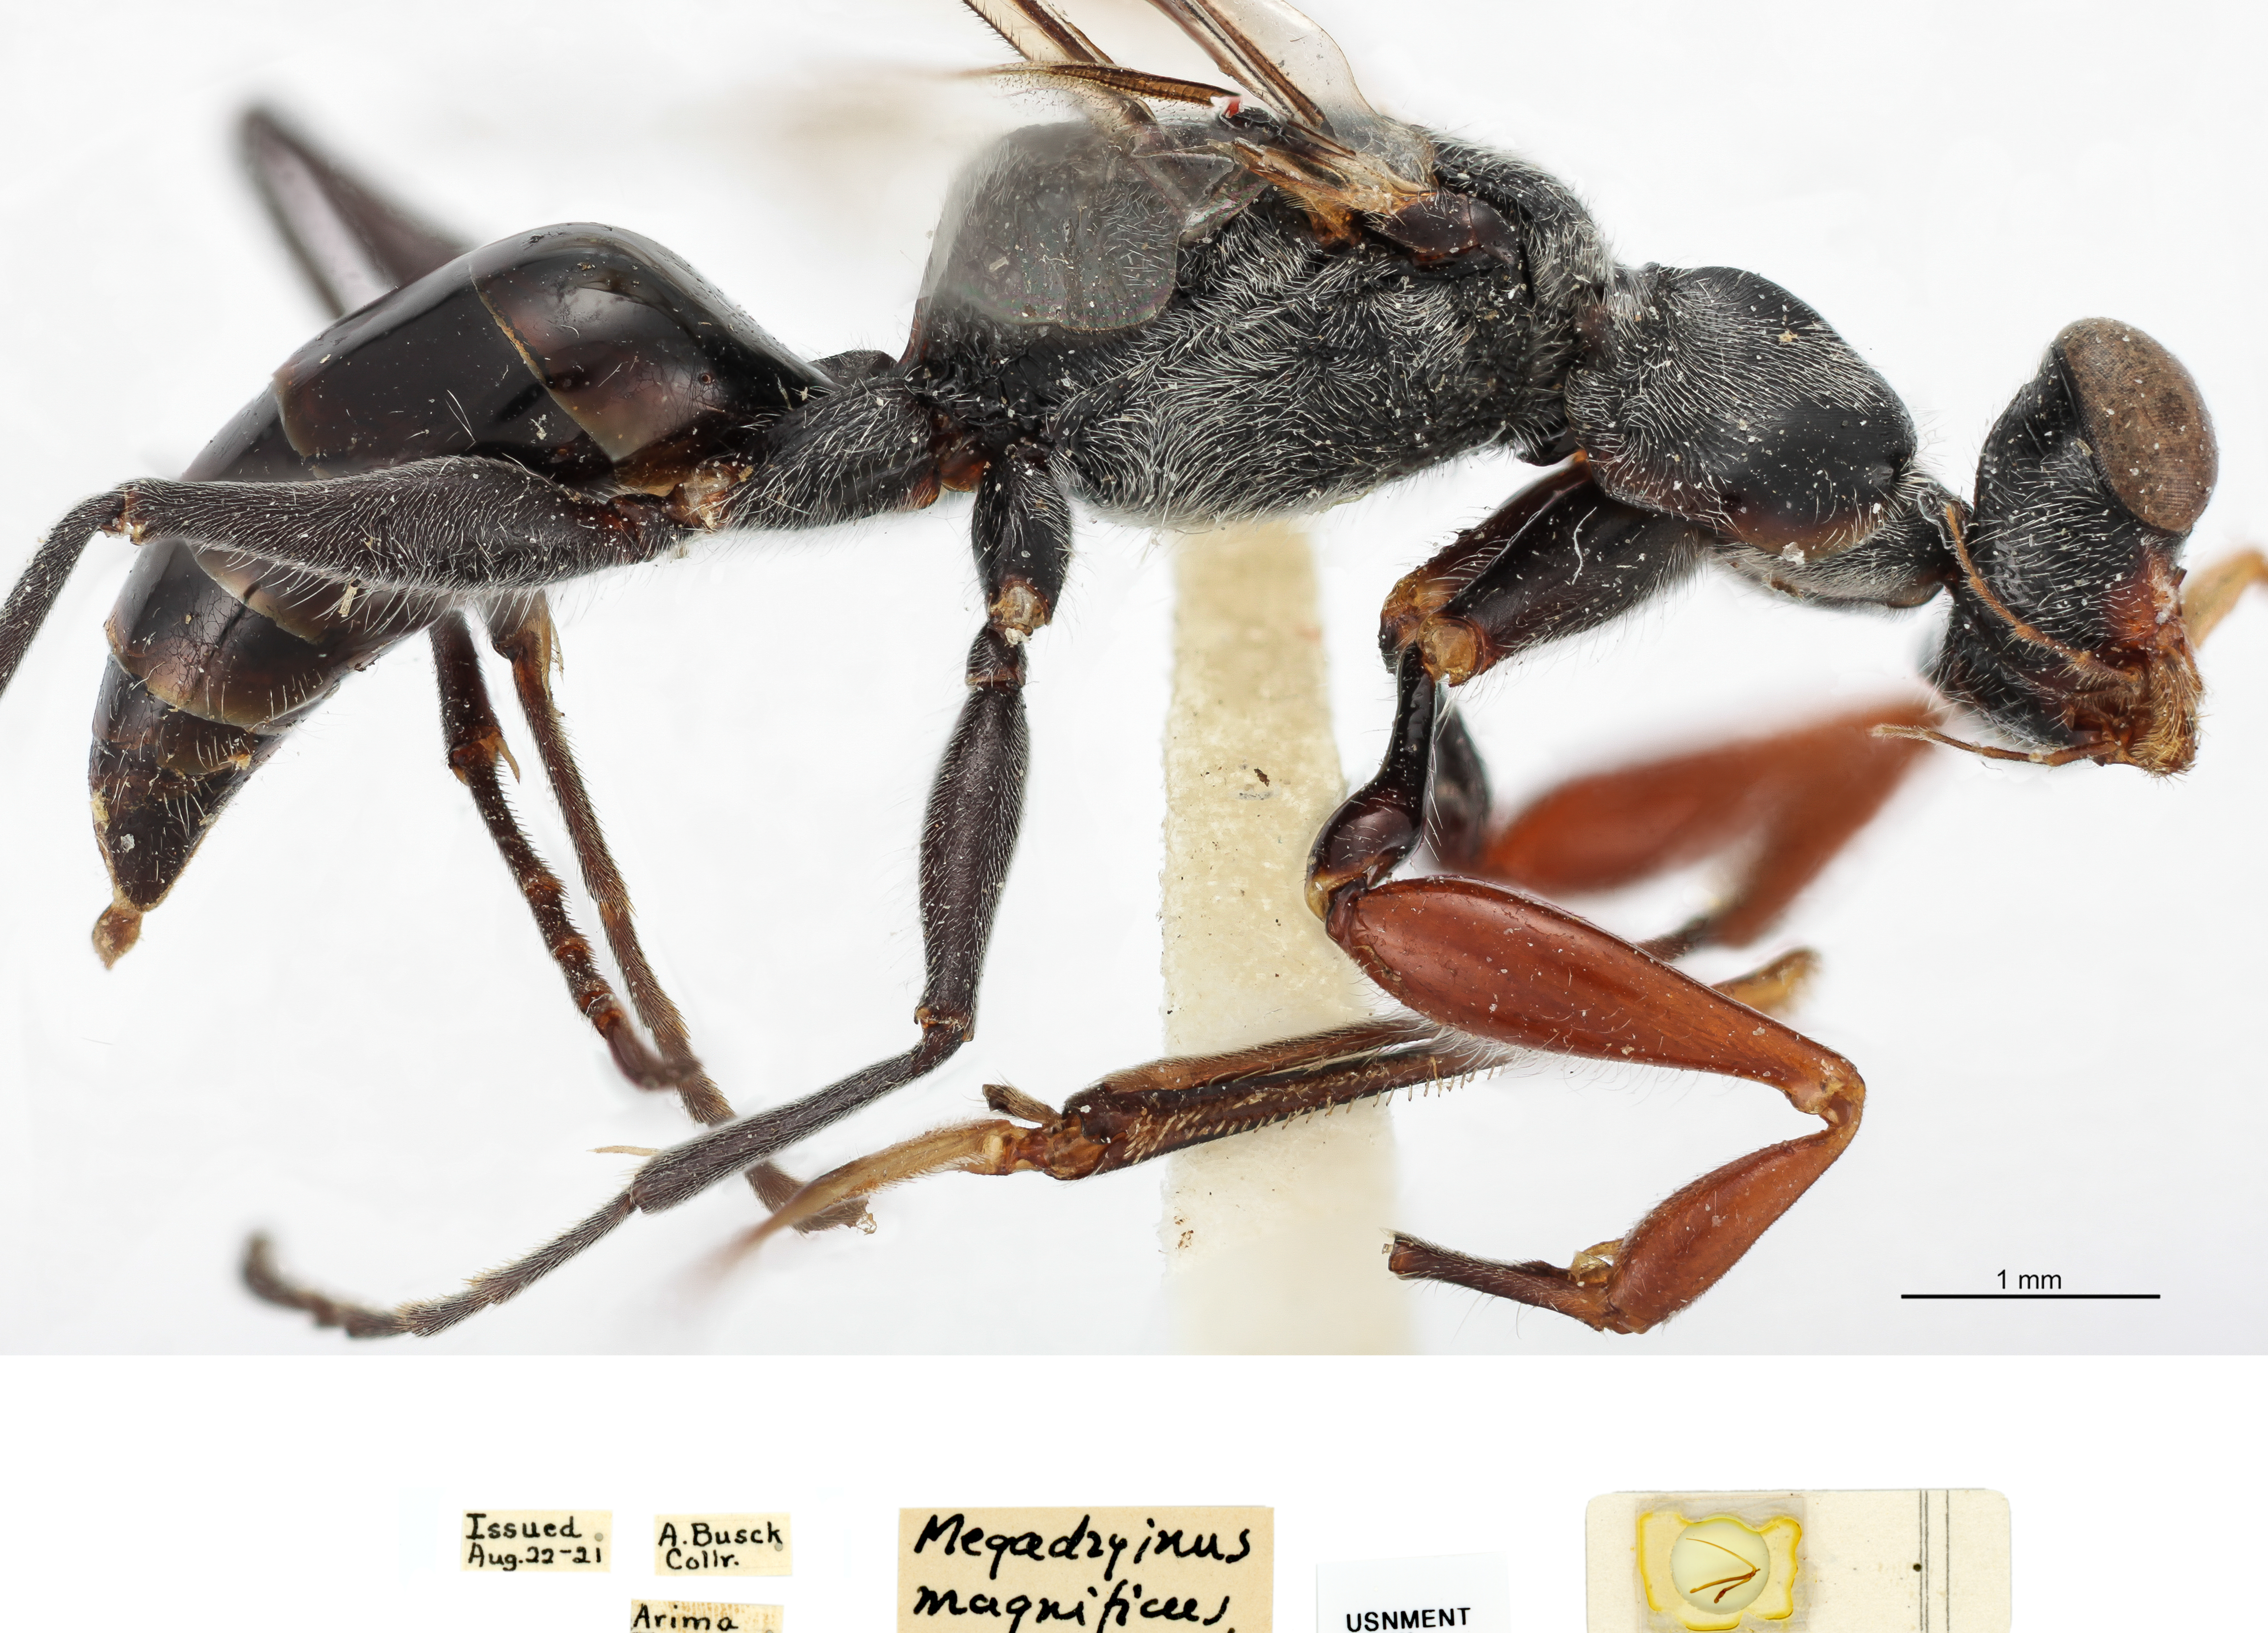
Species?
Megadryinus magnificus
